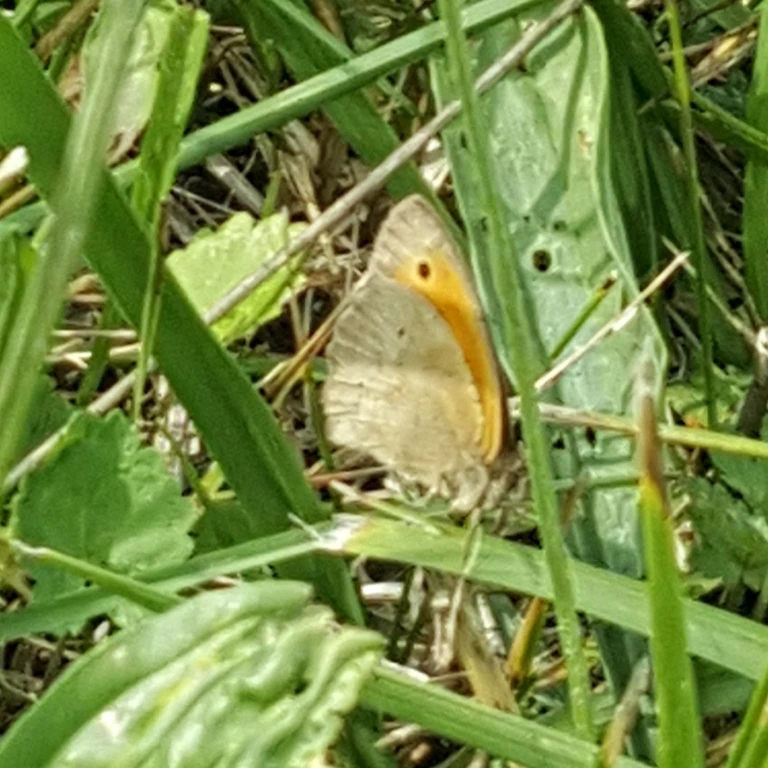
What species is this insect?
Maniola jurtina
